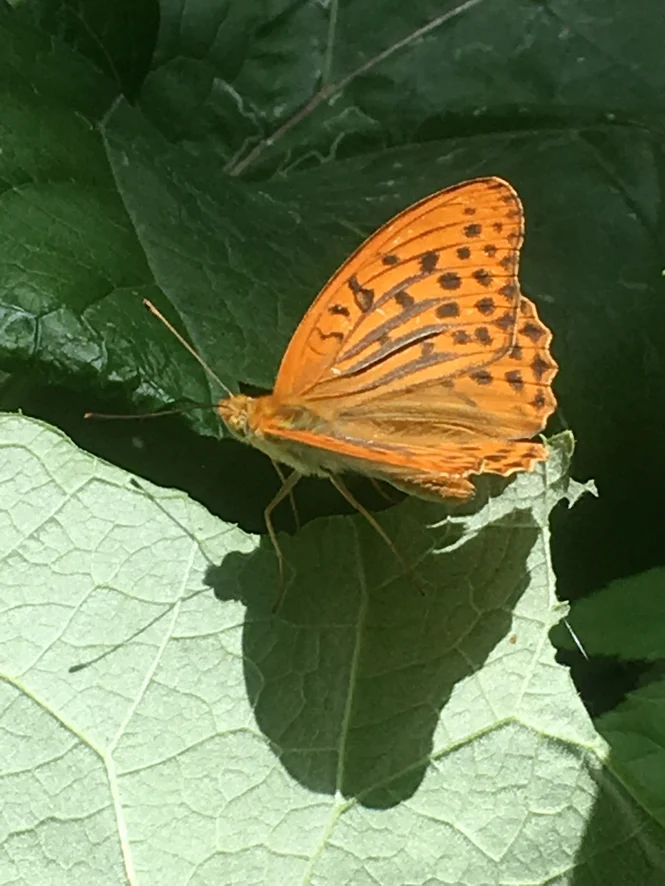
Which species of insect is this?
Argynnis paphia
